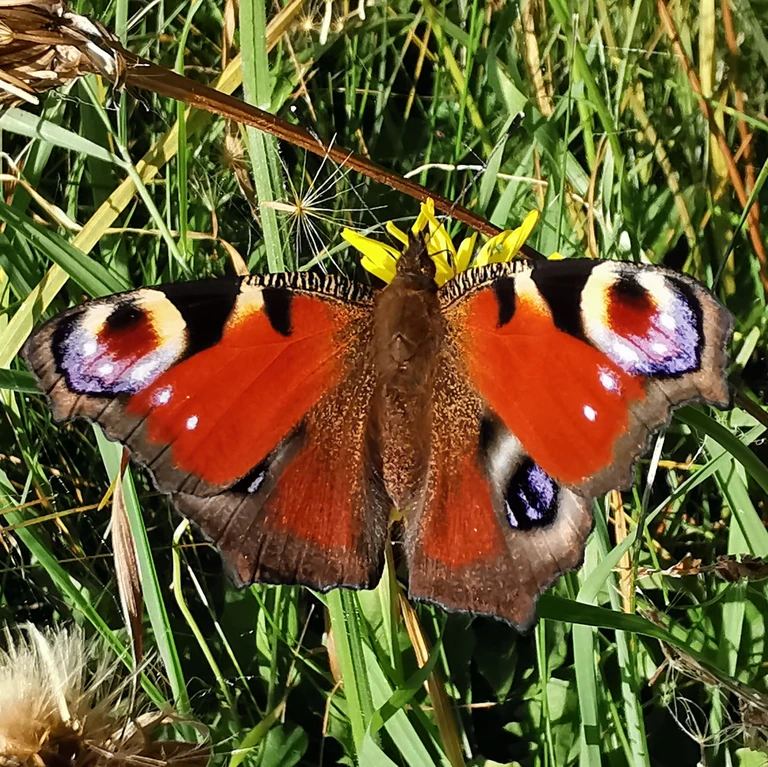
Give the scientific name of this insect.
Aglais io
